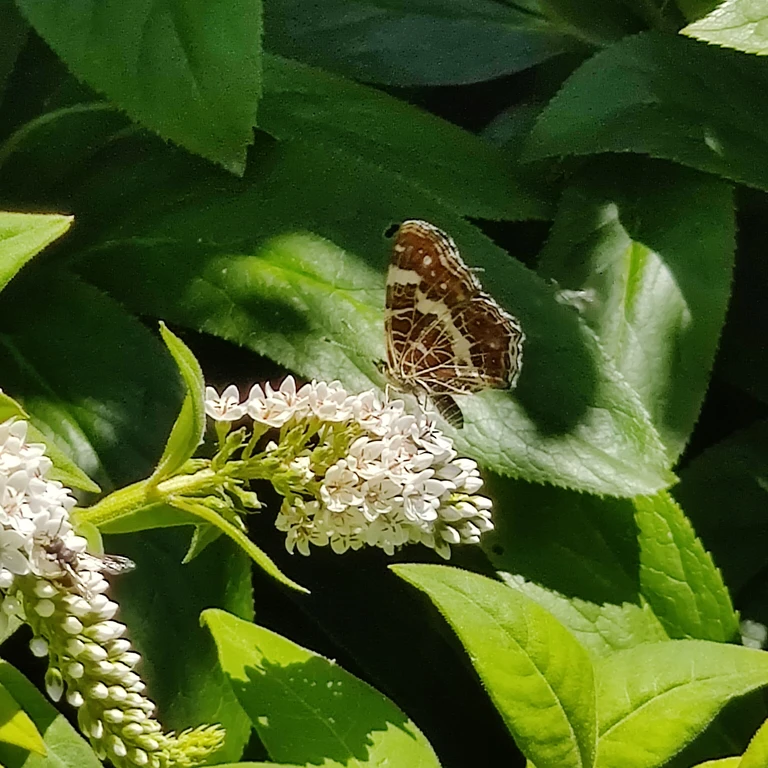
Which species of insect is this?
Araschnia levana
